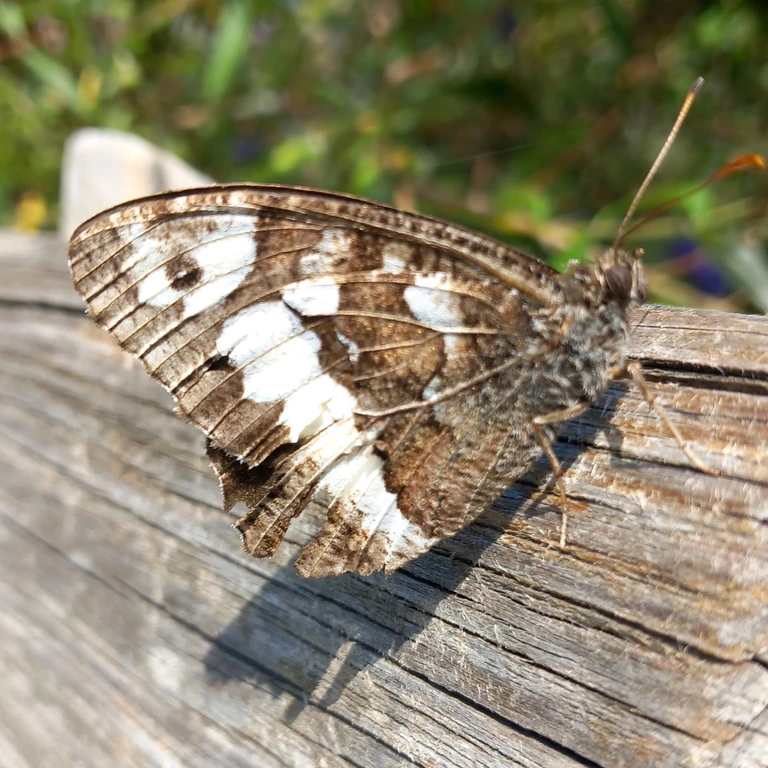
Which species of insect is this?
Brintesia circe
